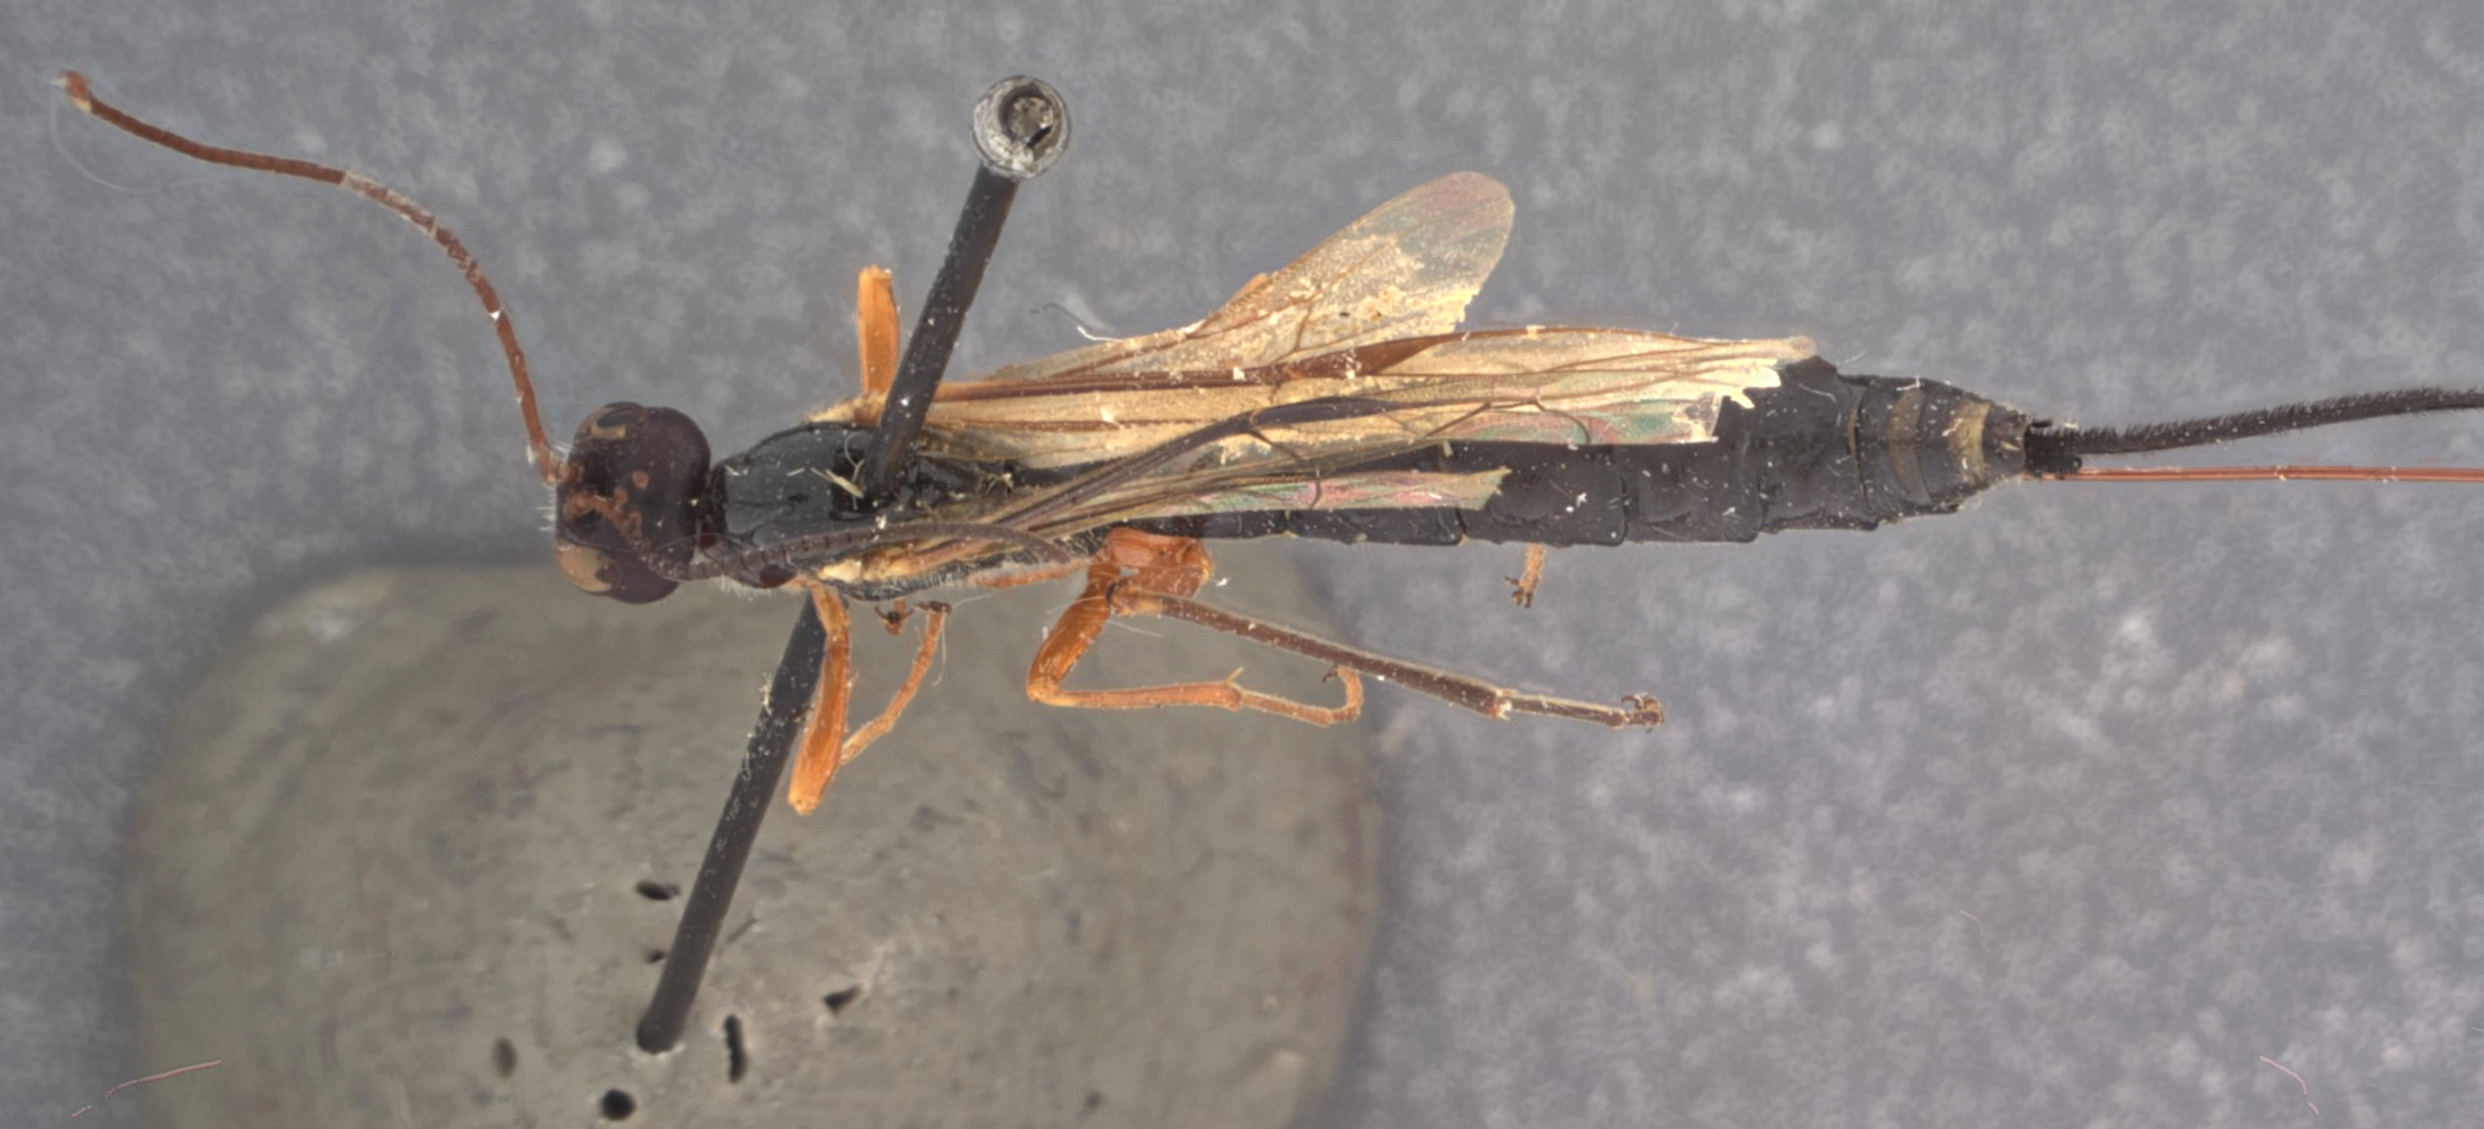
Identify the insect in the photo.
Dolichomitus buccatus
